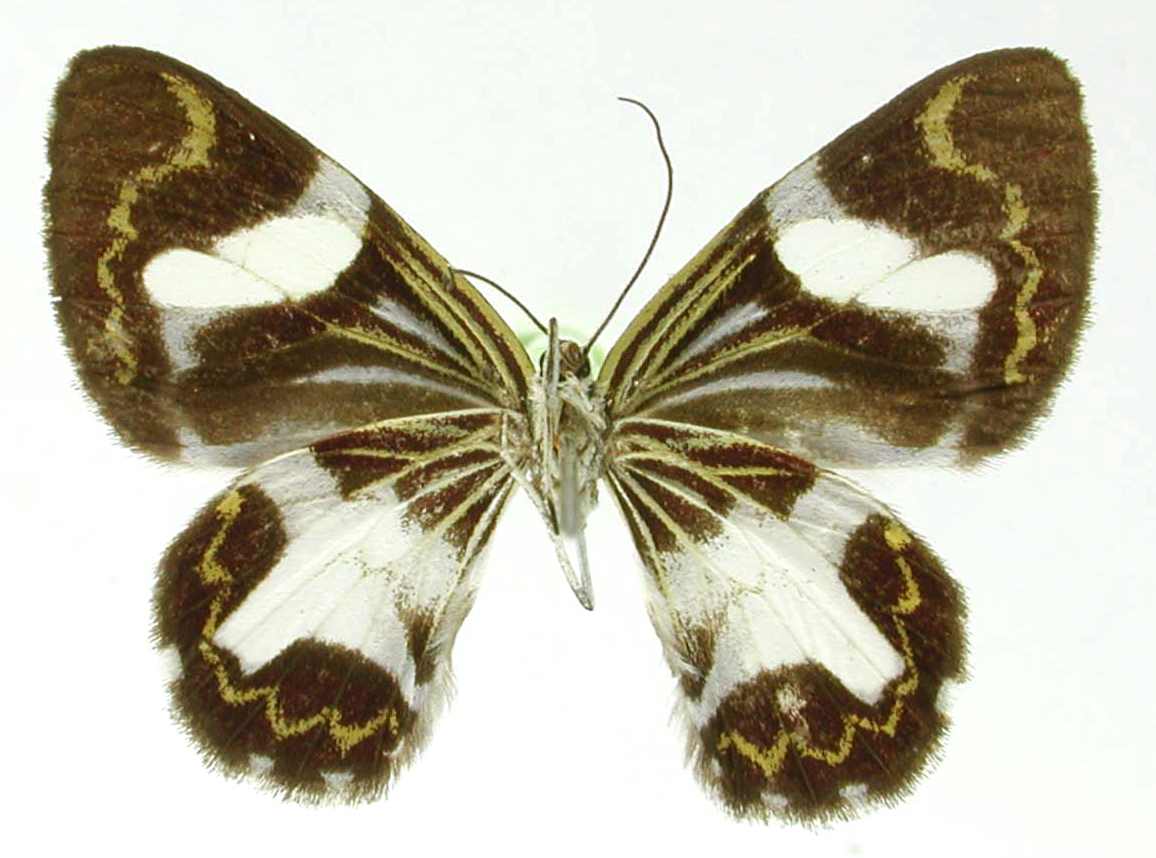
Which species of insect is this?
Erateina subtristata
